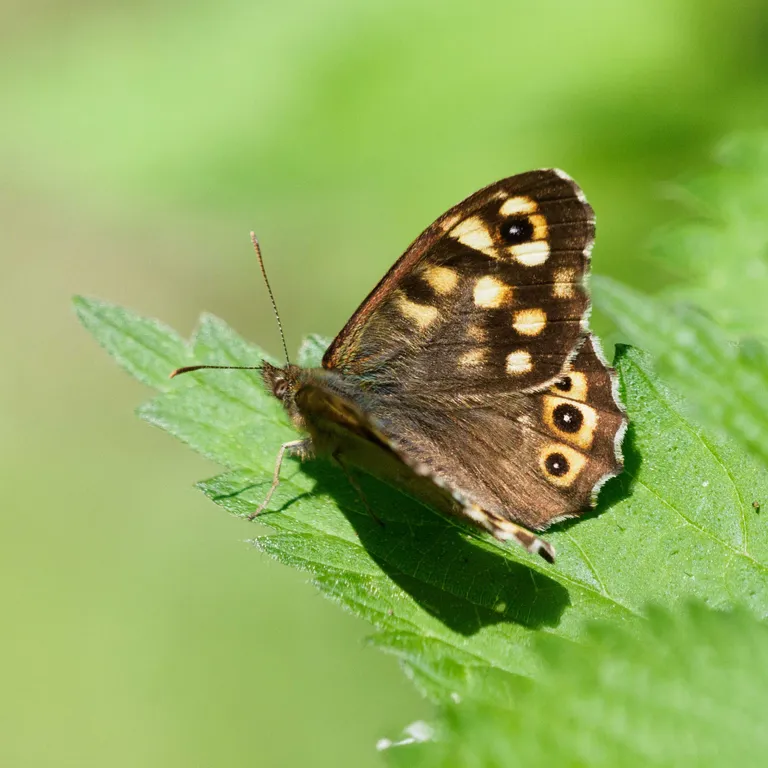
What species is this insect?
Pararge aegeria
